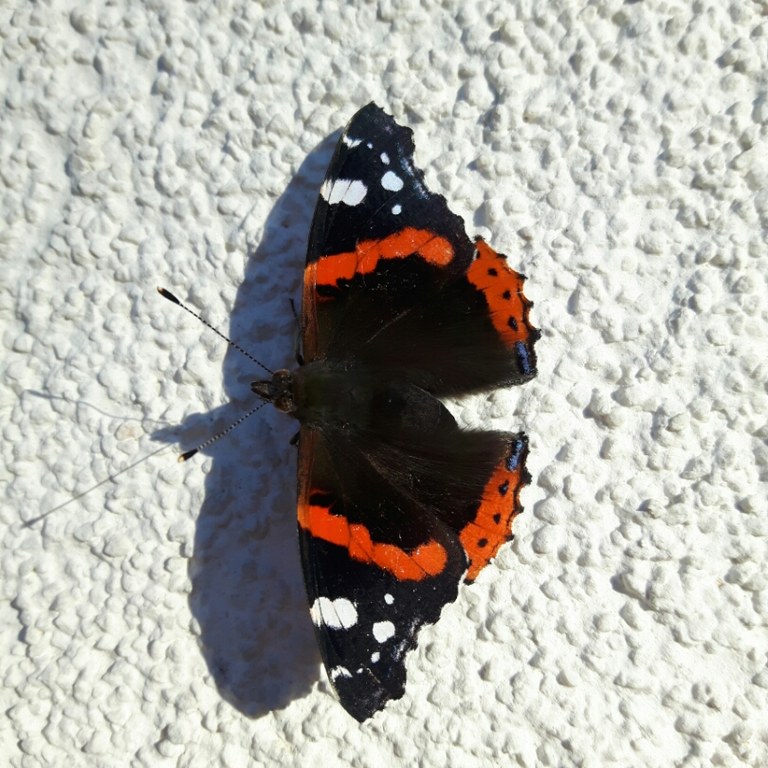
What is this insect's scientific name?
Vanessa atalanta
